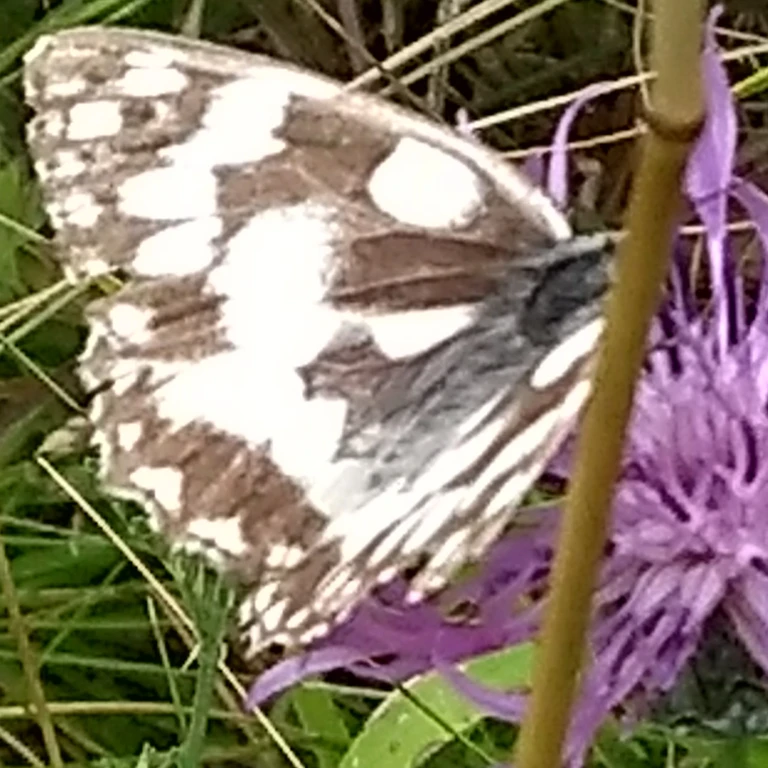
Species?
Melanargia galathea
